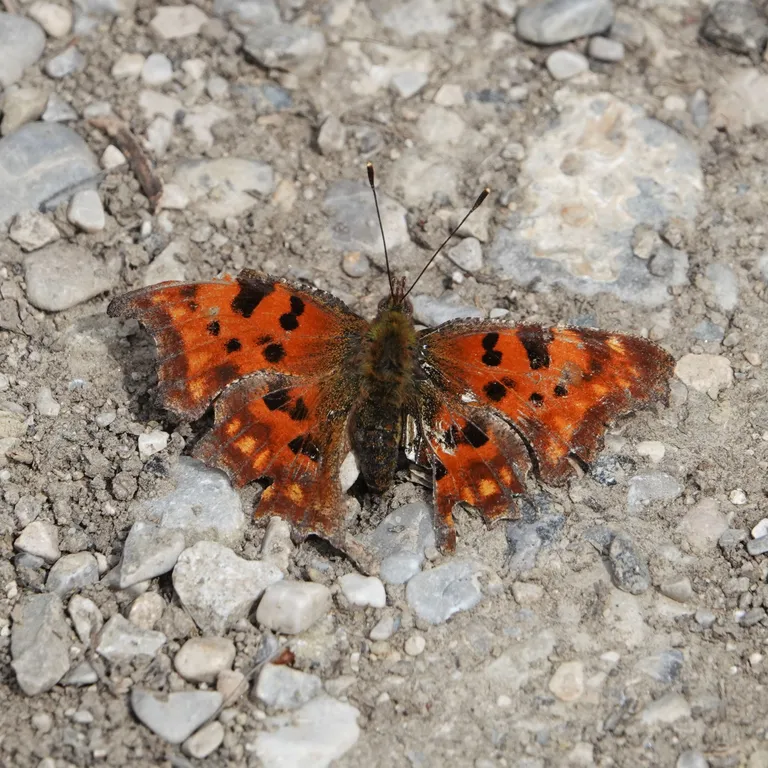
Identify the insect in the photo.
Polygonia c-album
